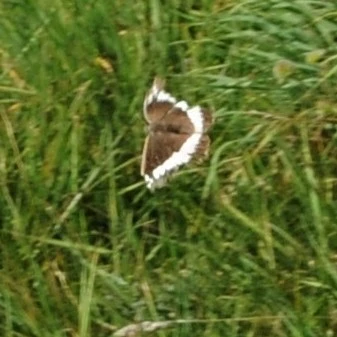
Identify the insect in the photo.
Brintesia circe
